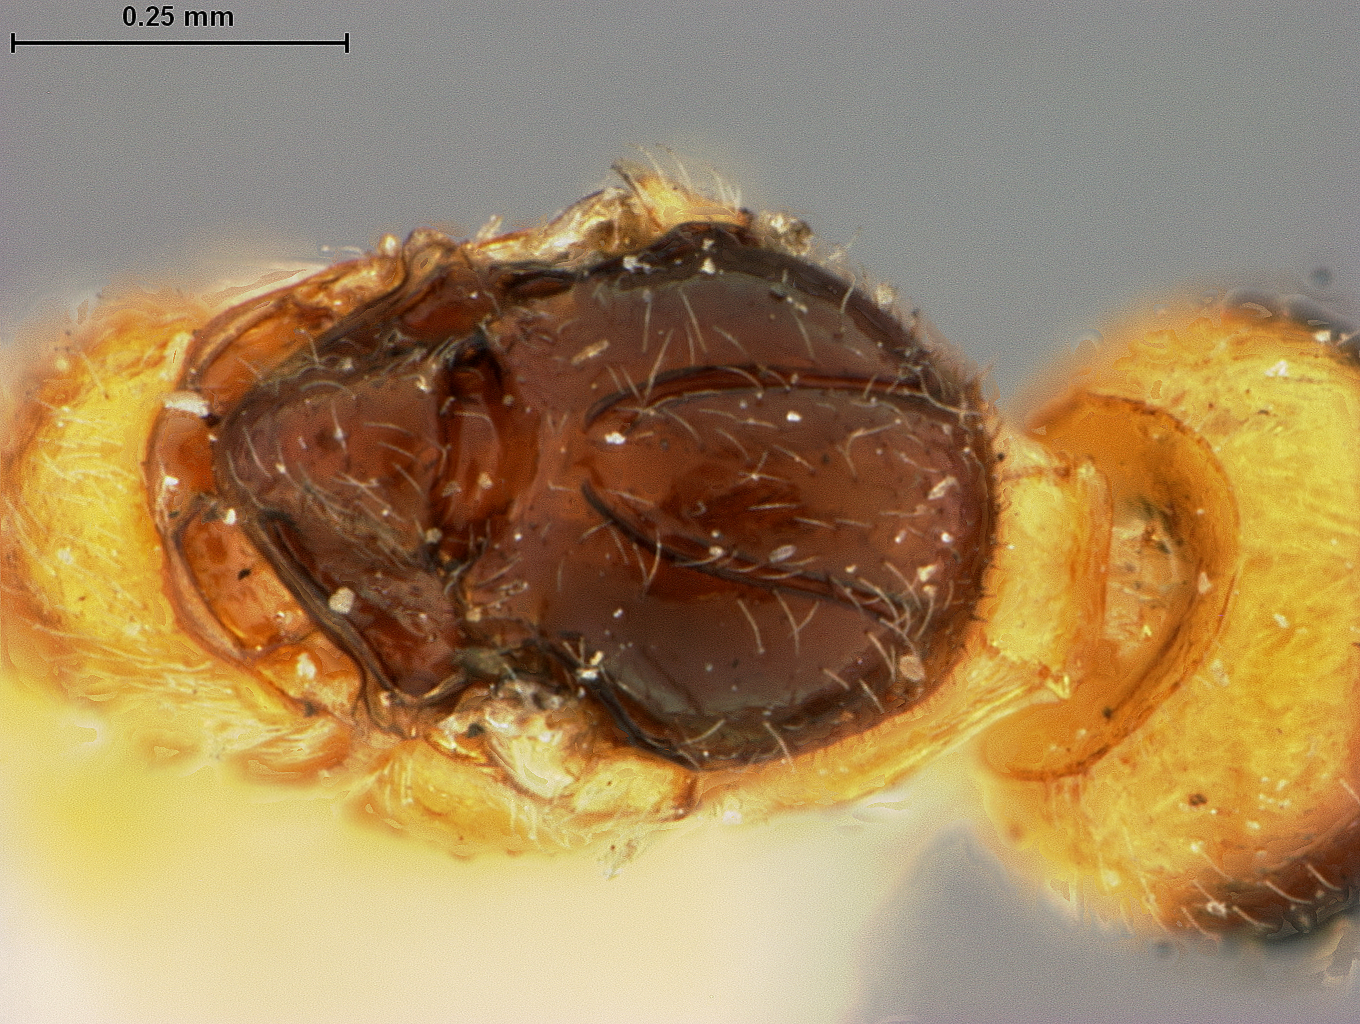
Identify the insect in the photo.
Praon humulaphidis
